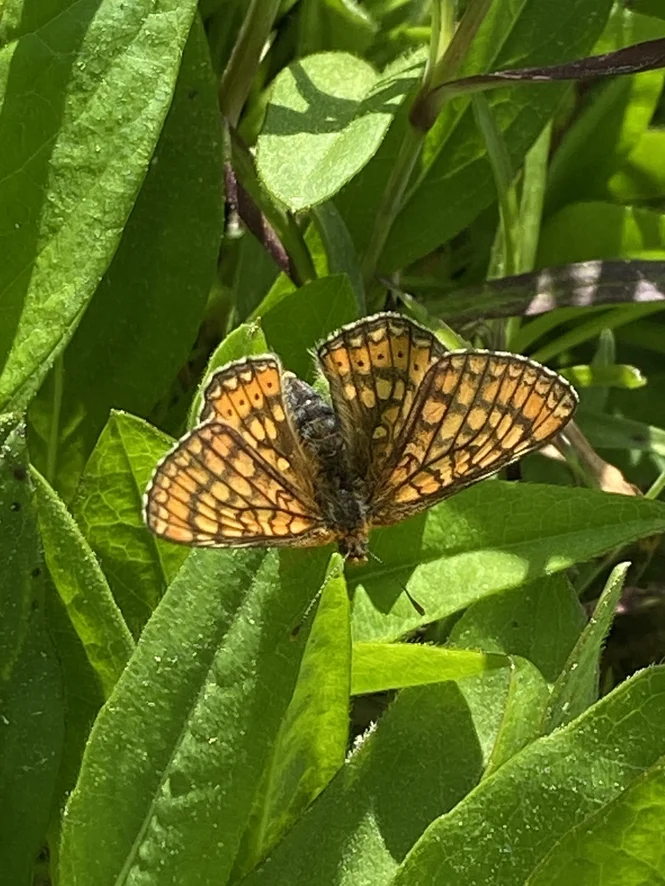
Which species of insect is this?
Euphydryas aurinia
